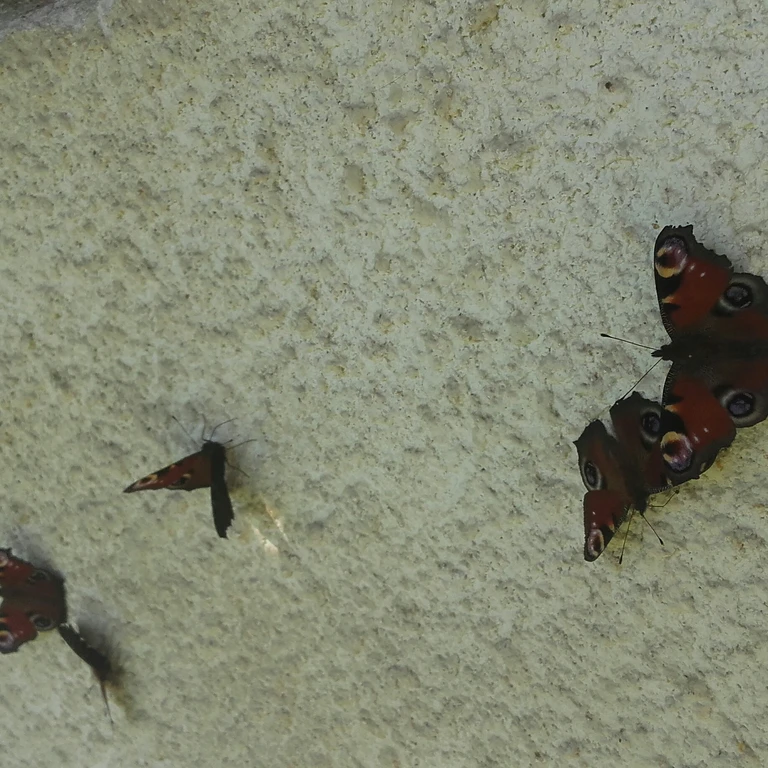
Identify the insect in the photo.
Aglais io
